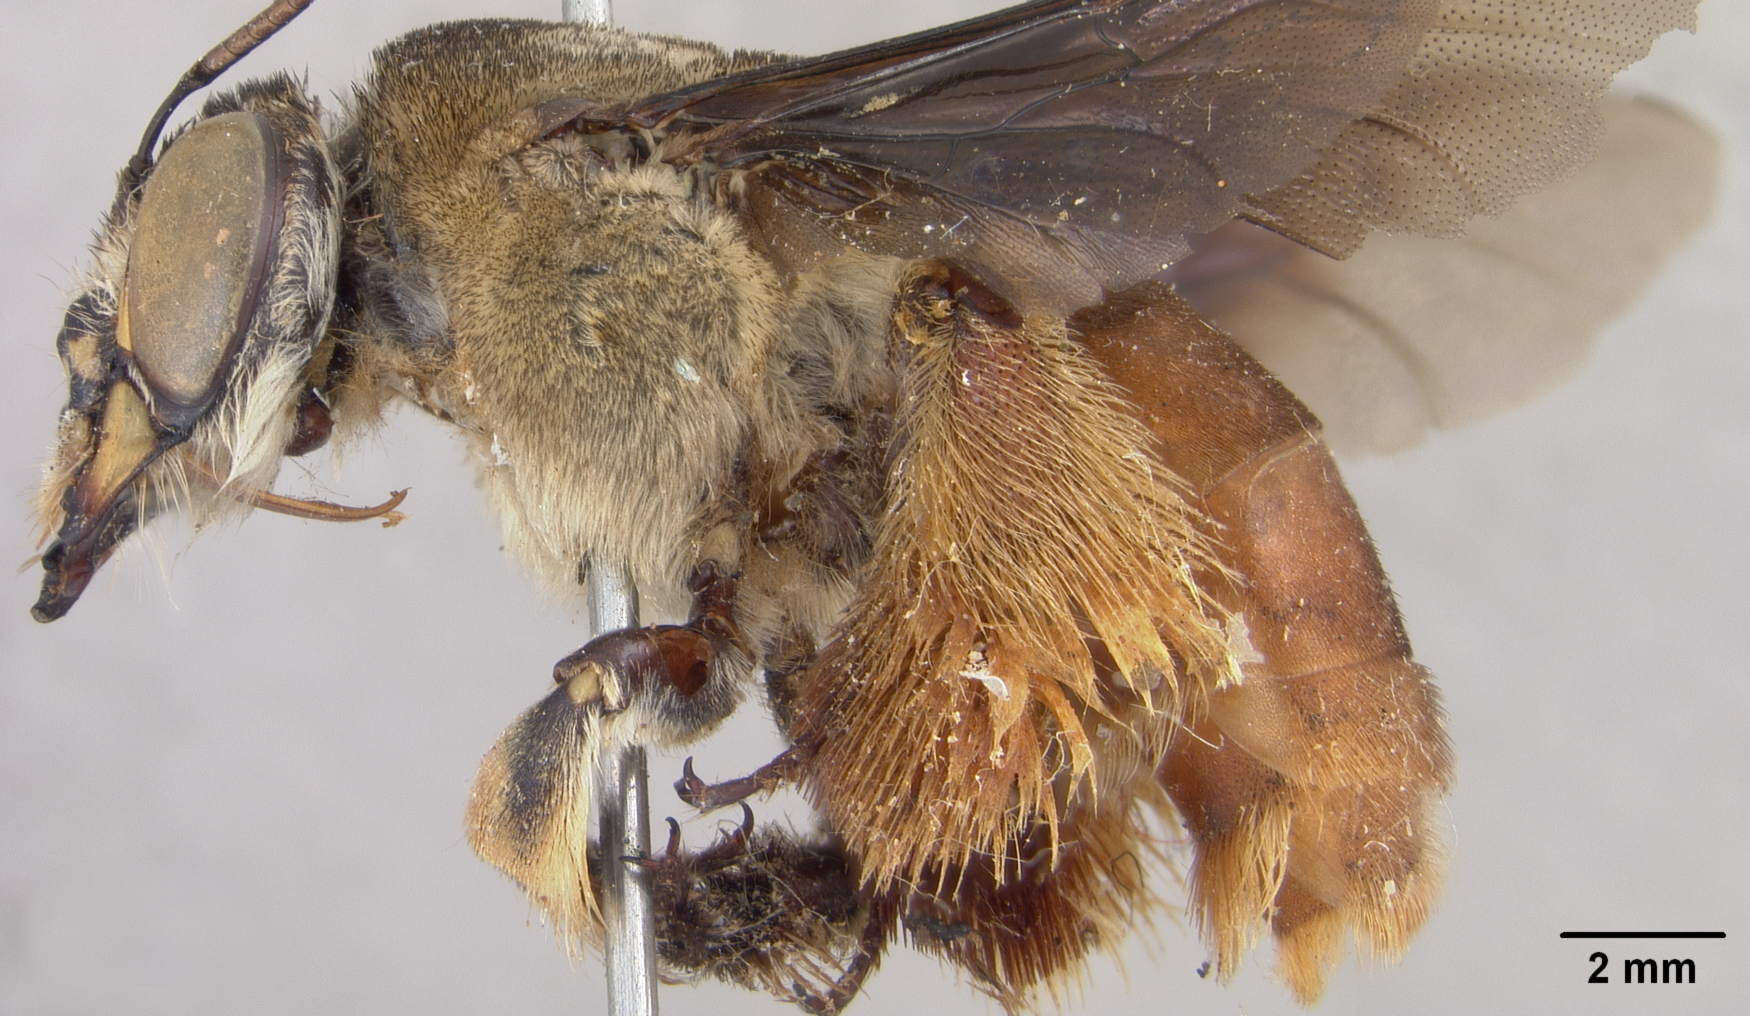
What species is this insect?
Centris friesei
